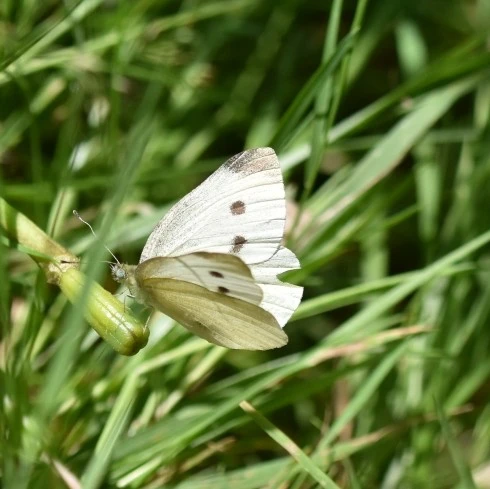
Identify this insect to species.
Pieris rapae
